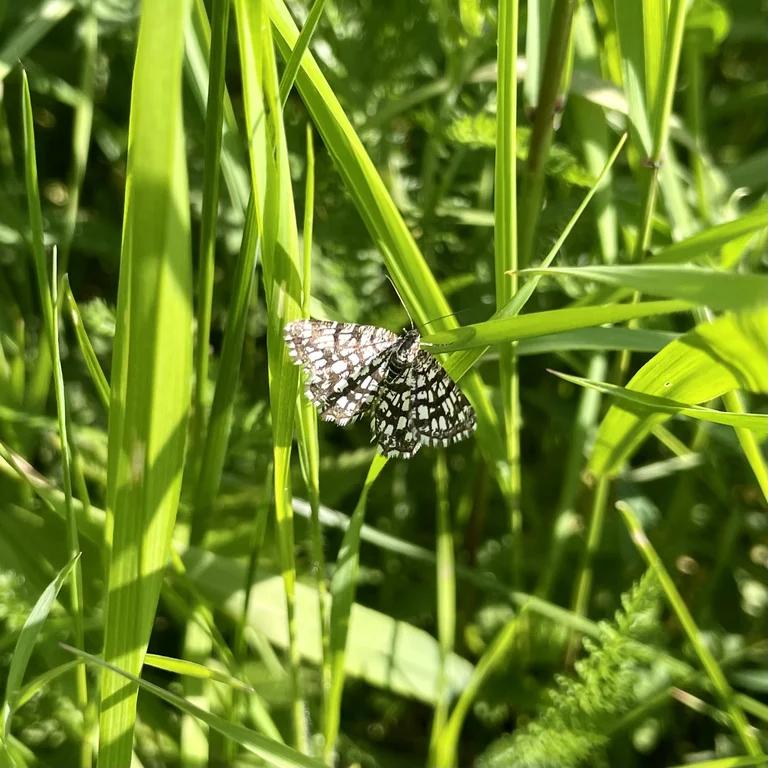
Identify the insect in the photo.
Chiasmia clathrata
